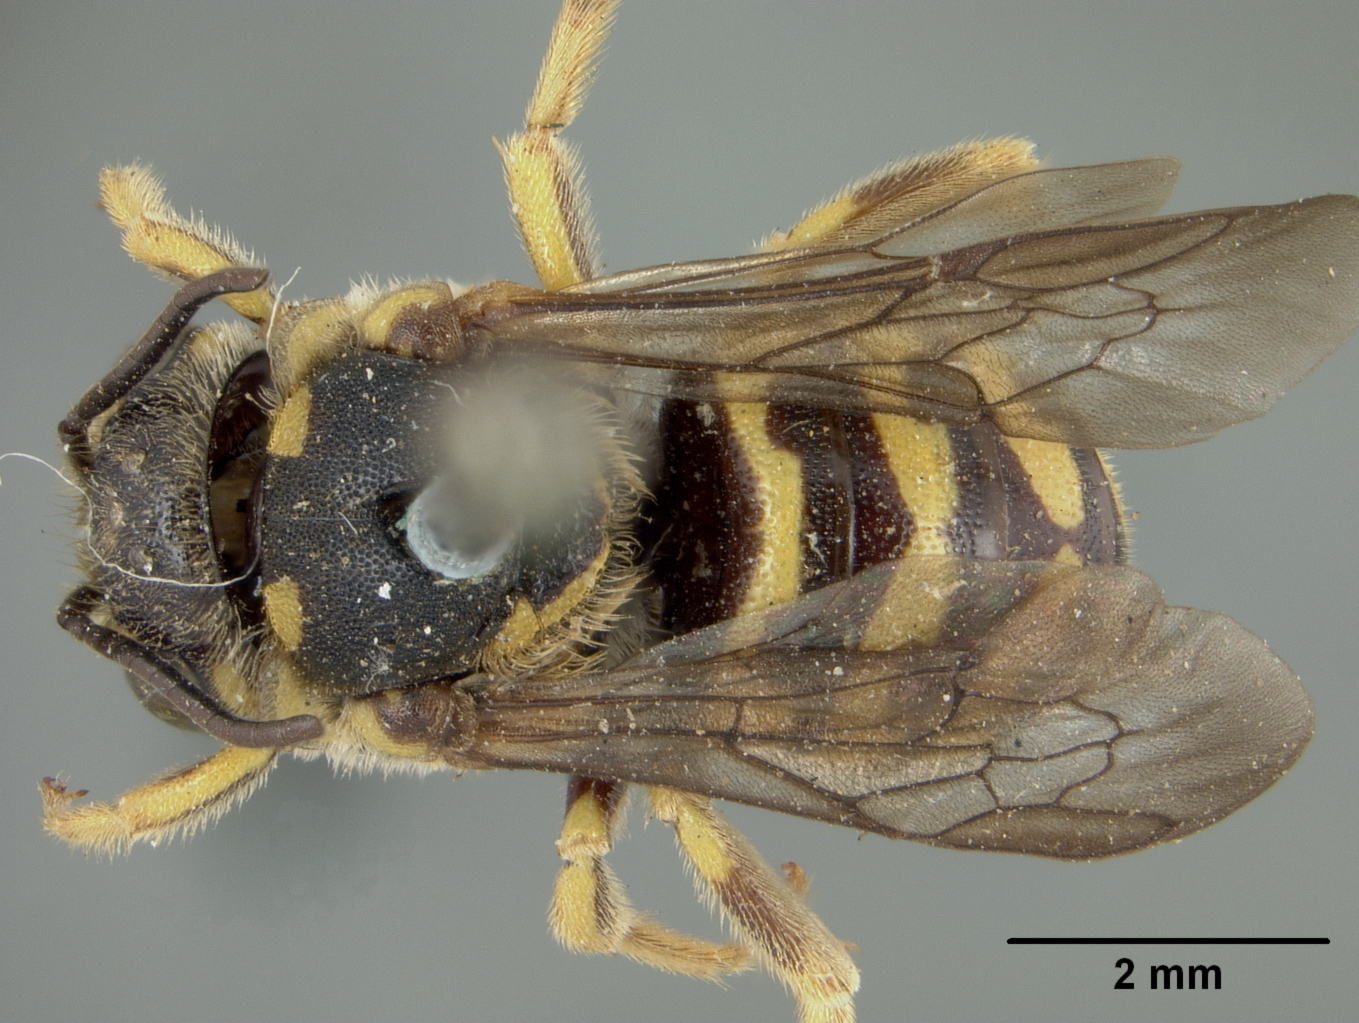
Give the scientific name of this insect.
Dianthidium provancheri
